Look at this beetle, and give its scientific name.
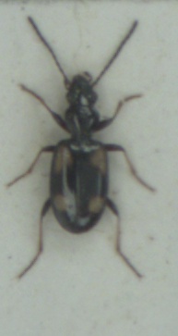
Bembidion illigeri
